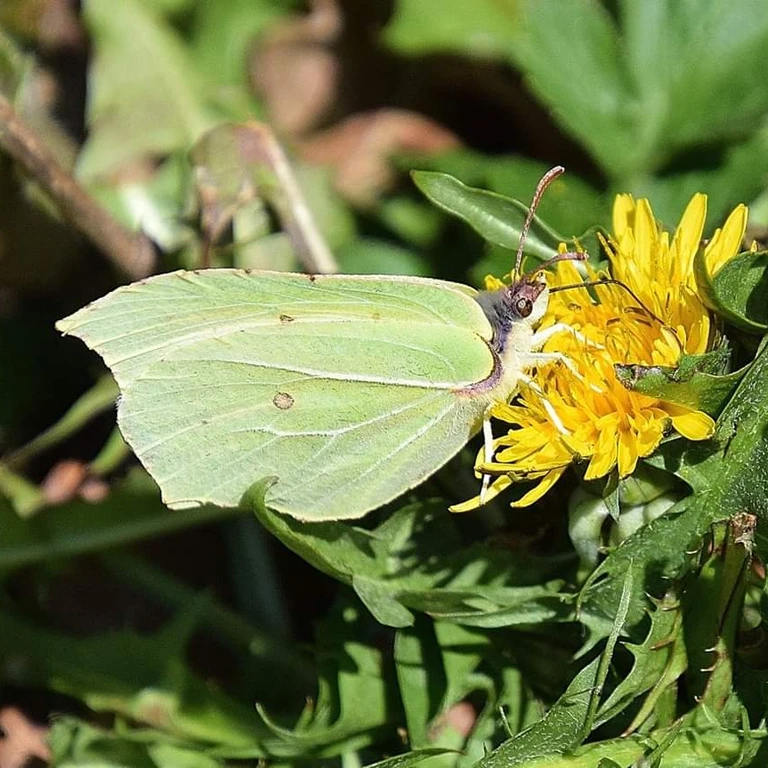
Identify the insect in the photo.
Gonepteryx rhamni
